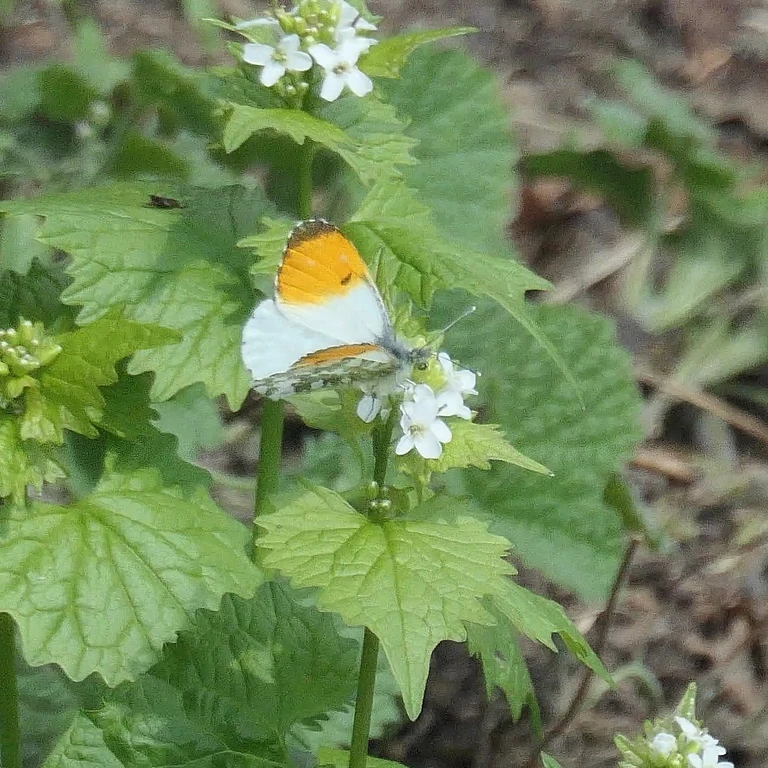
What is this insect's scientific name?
Anthocharis cardamines
